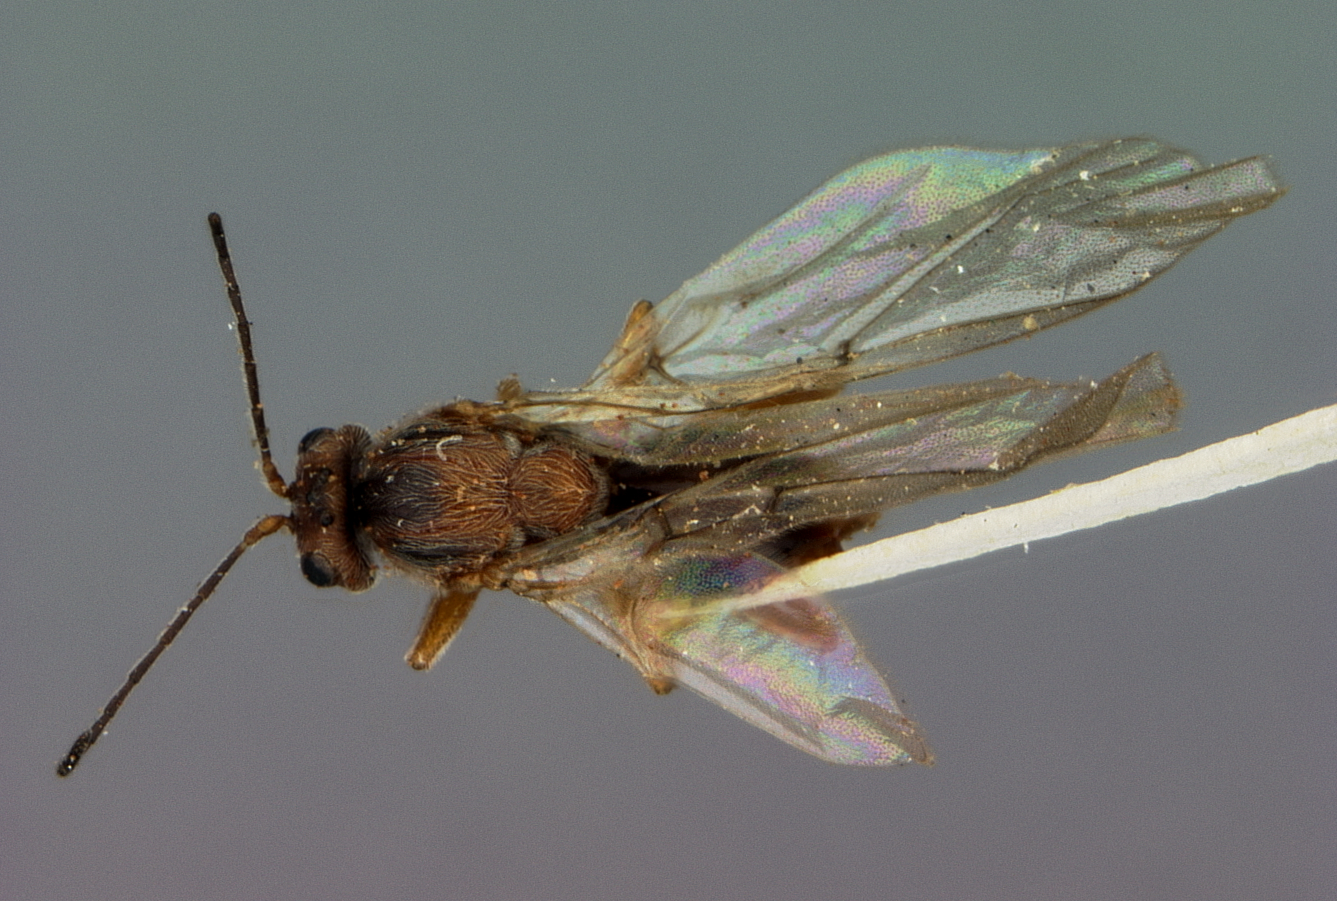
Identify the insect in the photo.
Holcaspis truckeensis
